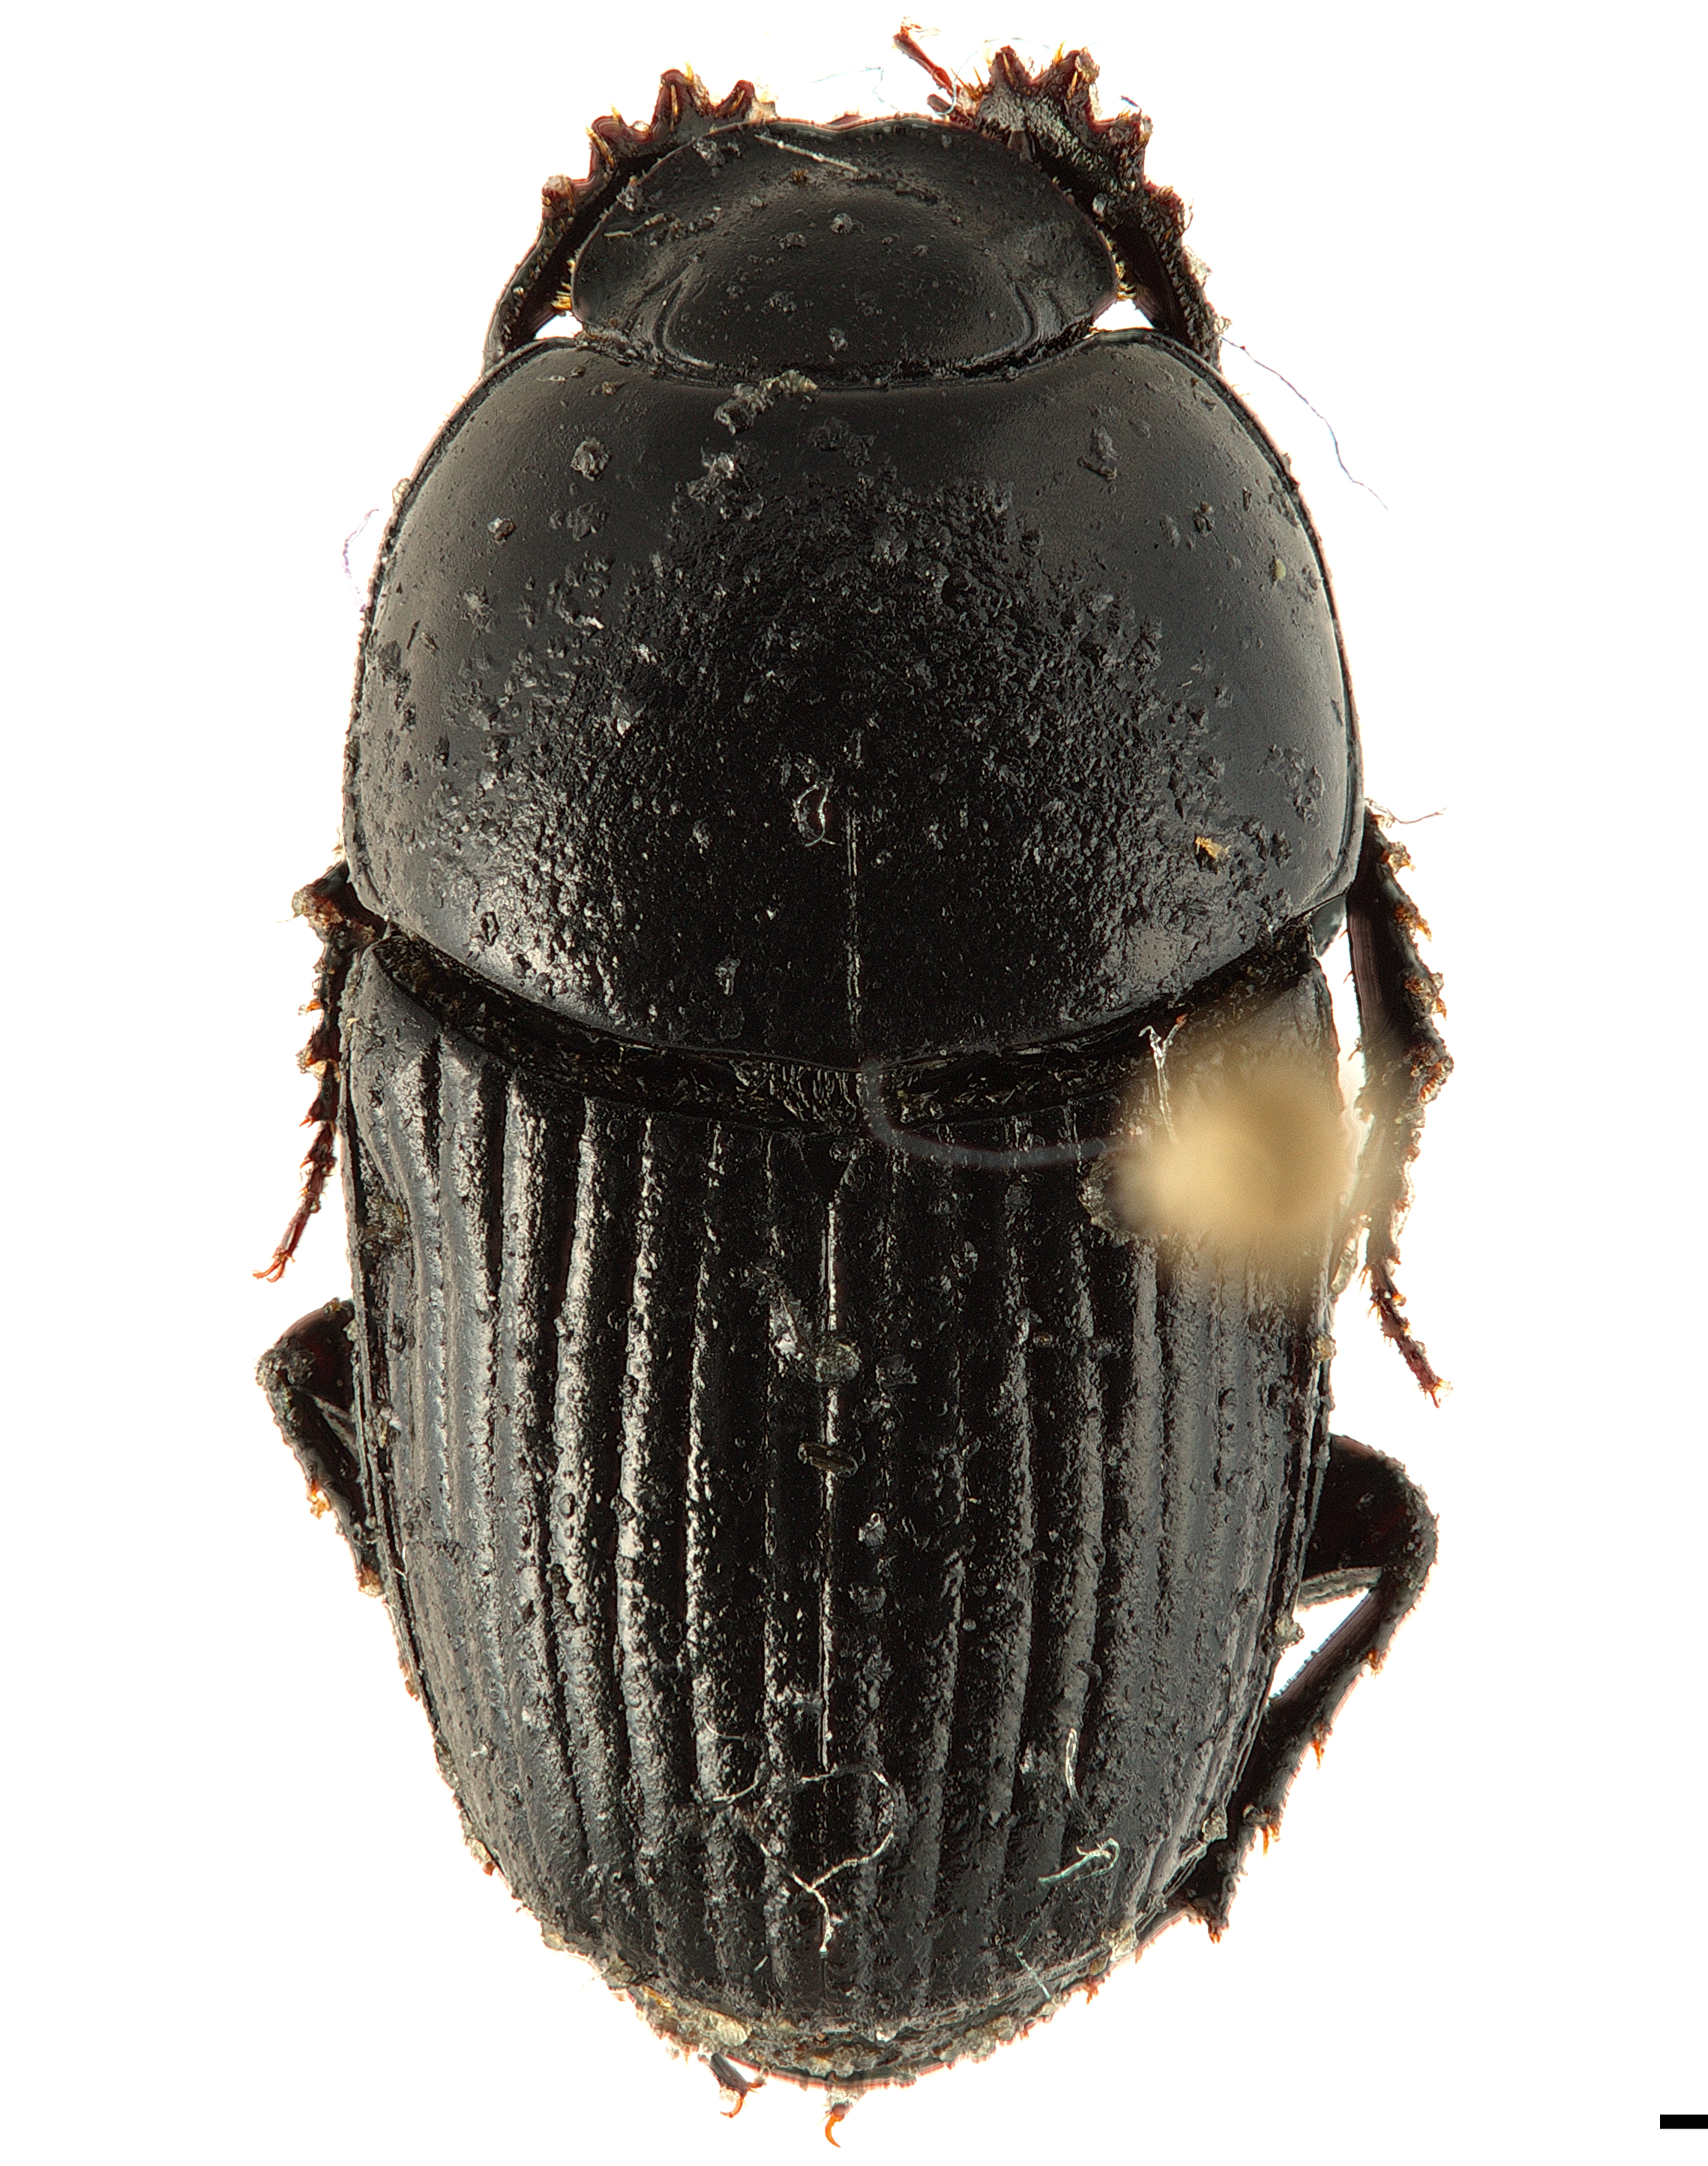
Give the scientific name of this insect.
Oniticellus pseudoplanatus
